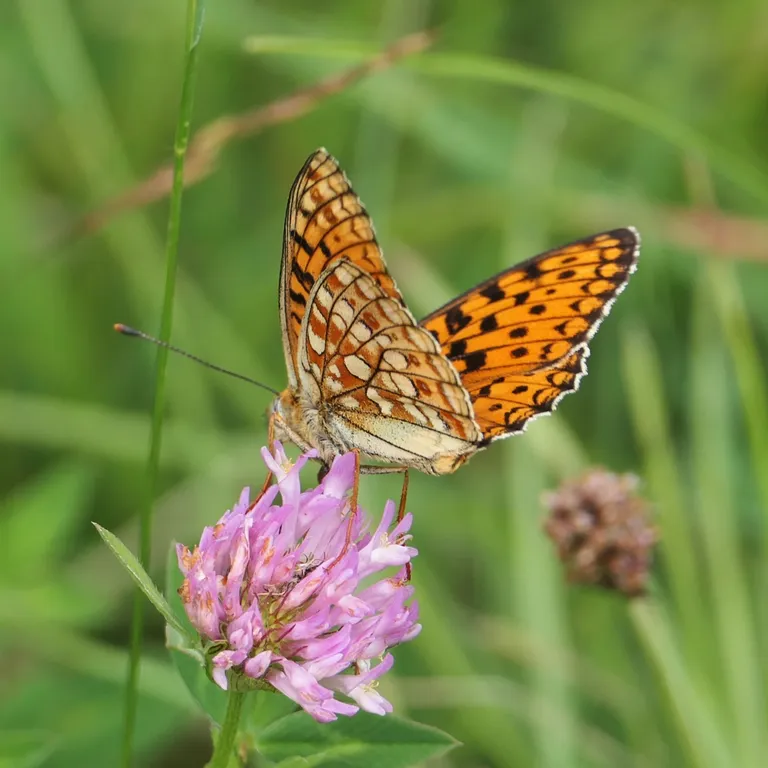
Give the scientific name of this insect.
Fabriciana niobe
